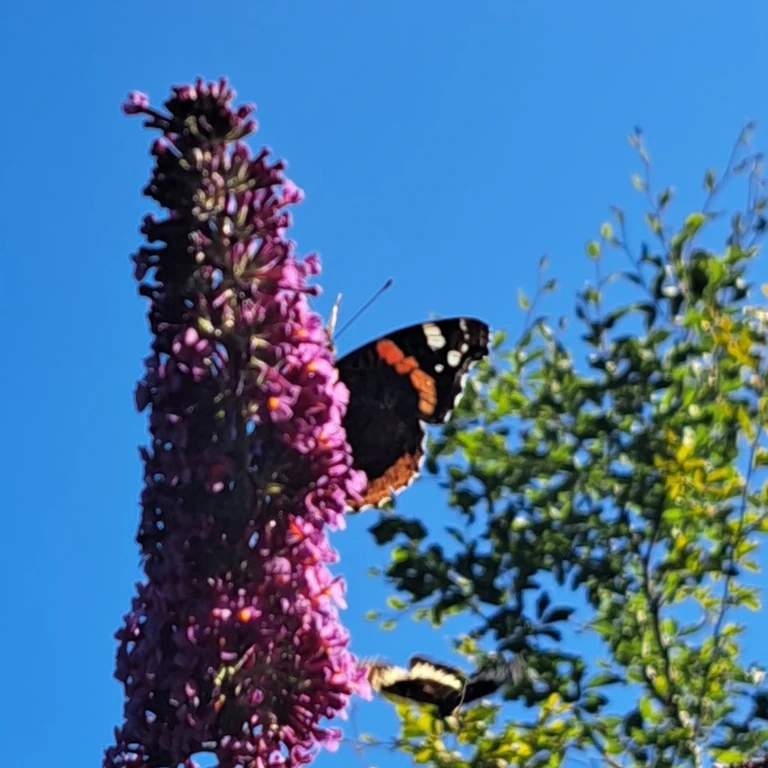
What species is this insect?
Vanessa atalanta
